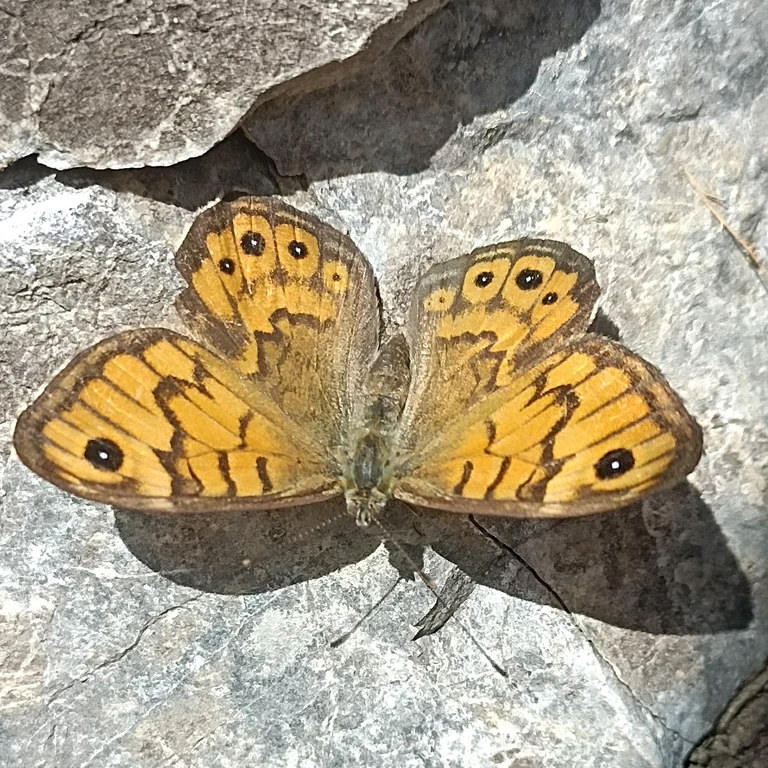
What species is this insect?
Lasiommata megera (also Pararge megera)
